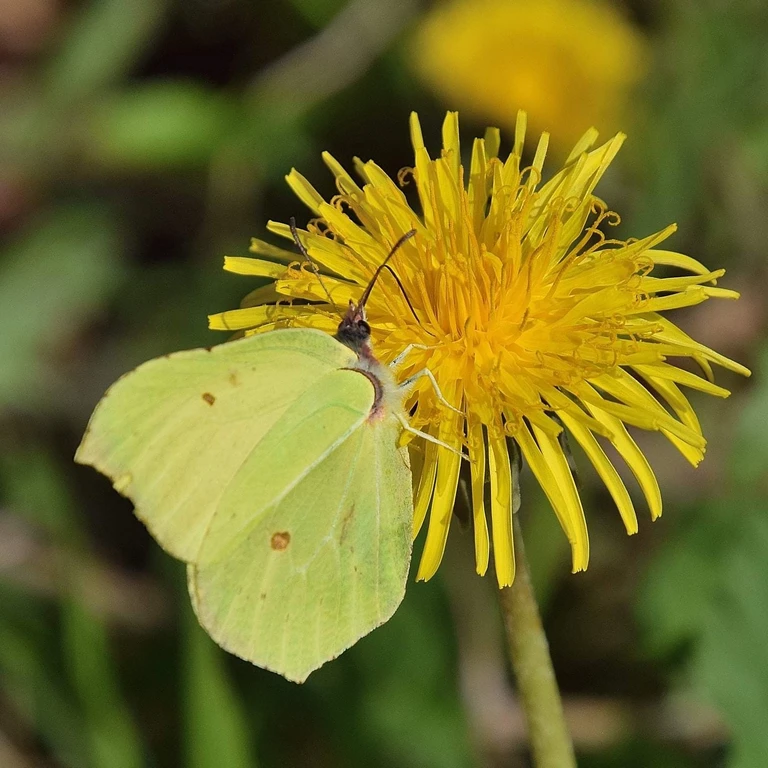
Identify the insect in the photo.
Gonepteryx rhamni
